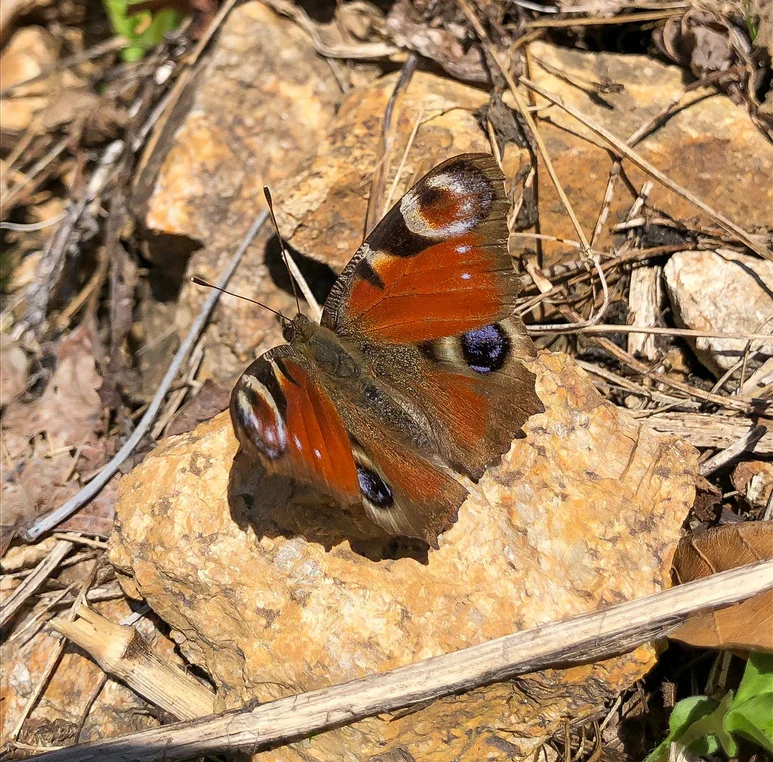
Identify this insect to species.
Aglais io
